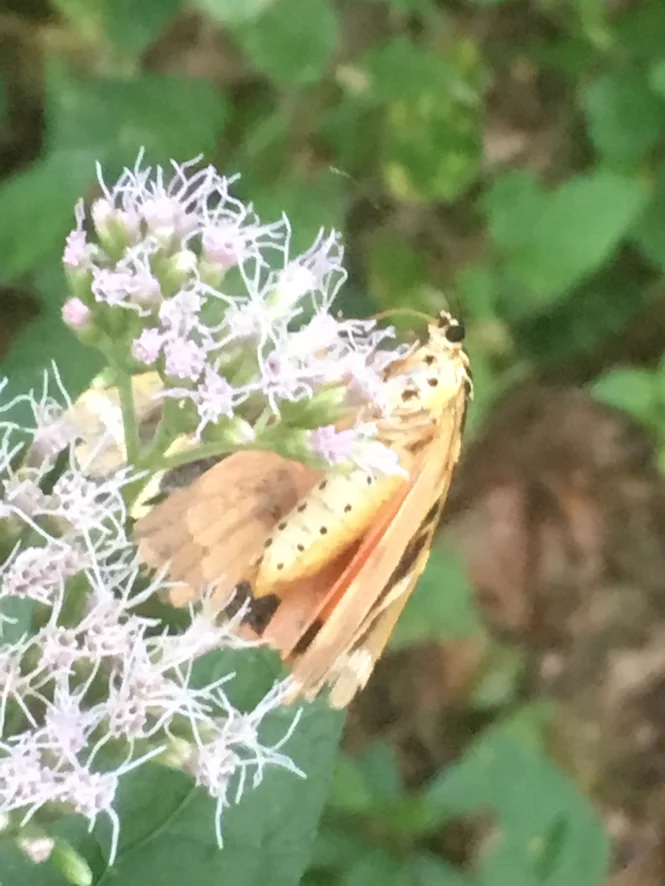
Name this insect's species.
Euplagia quadripunctaria
